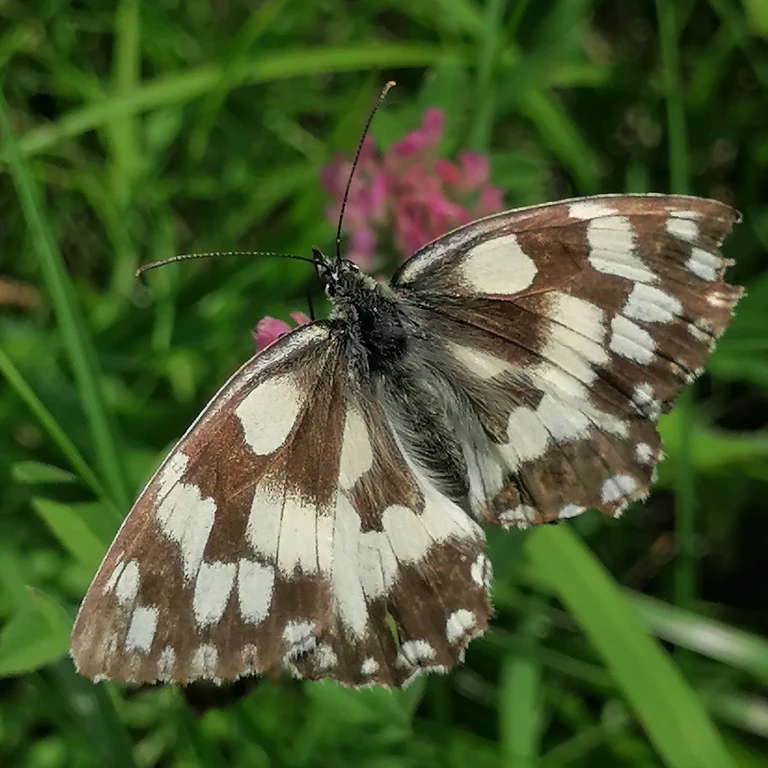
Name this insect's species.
Melanargia galathea
